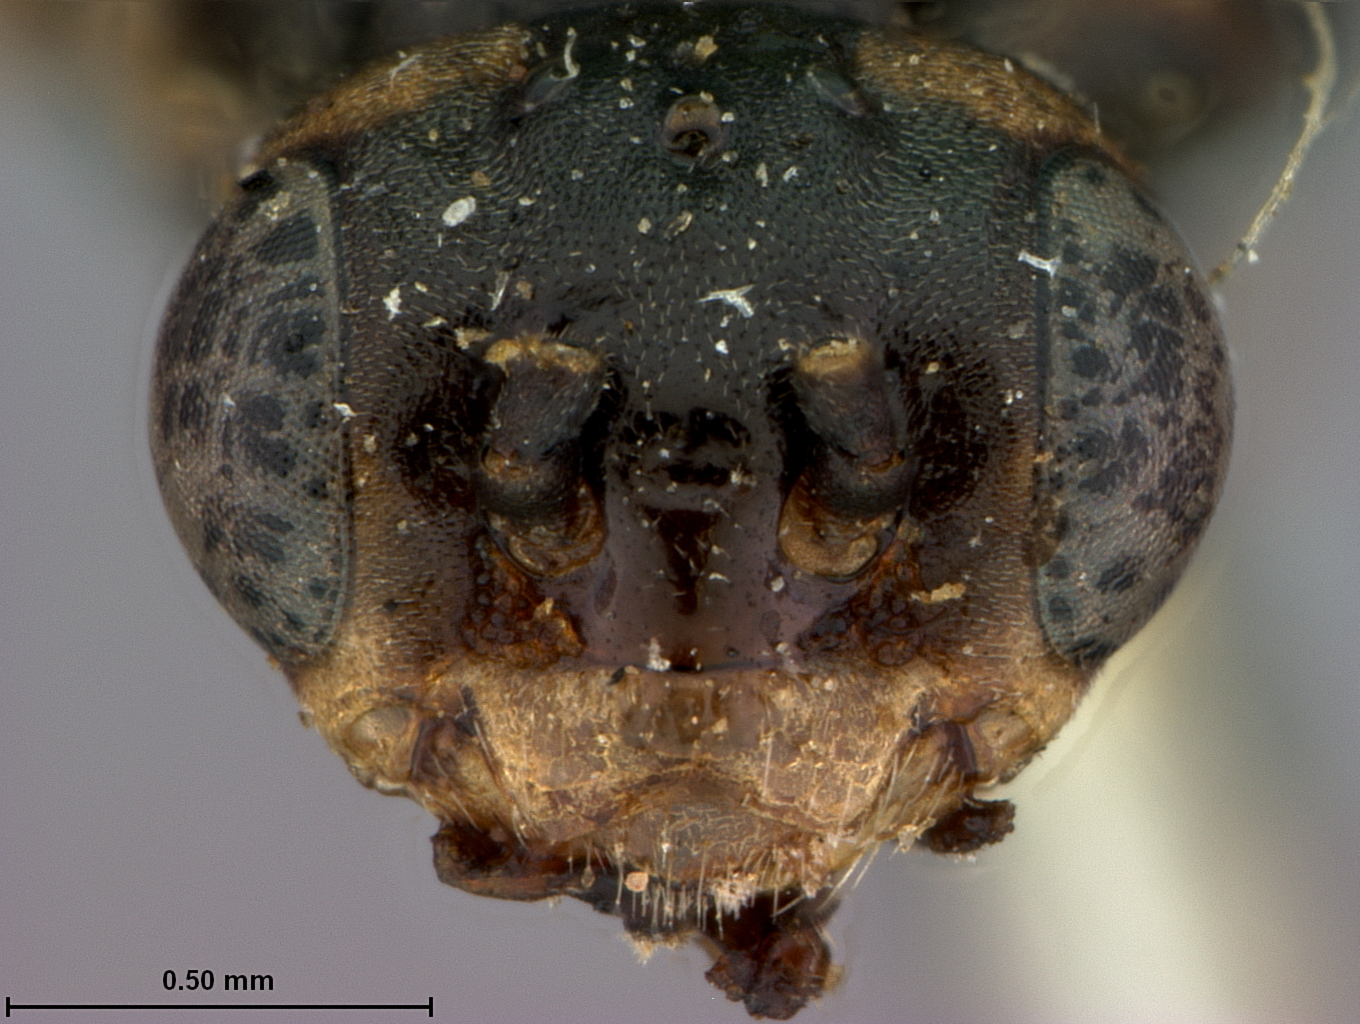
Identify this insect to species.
Hoplocampa bioculata
